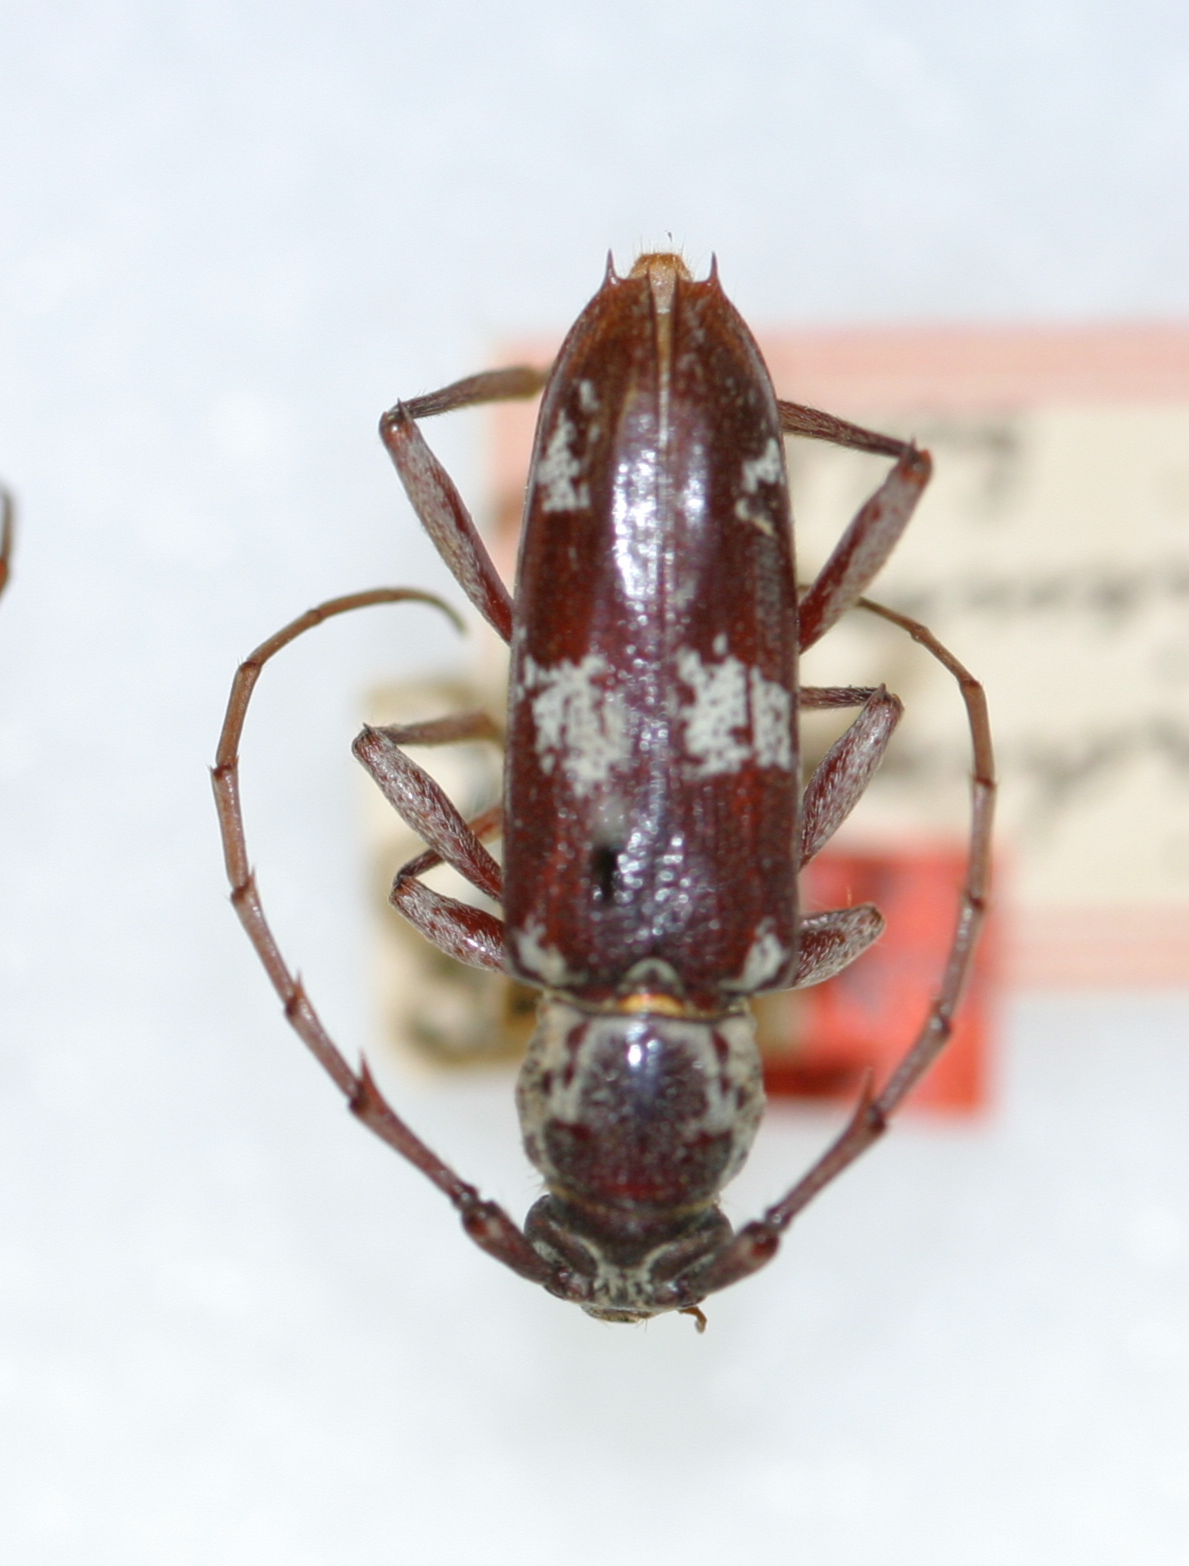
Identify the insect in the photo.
Elaphidion mimeticum
